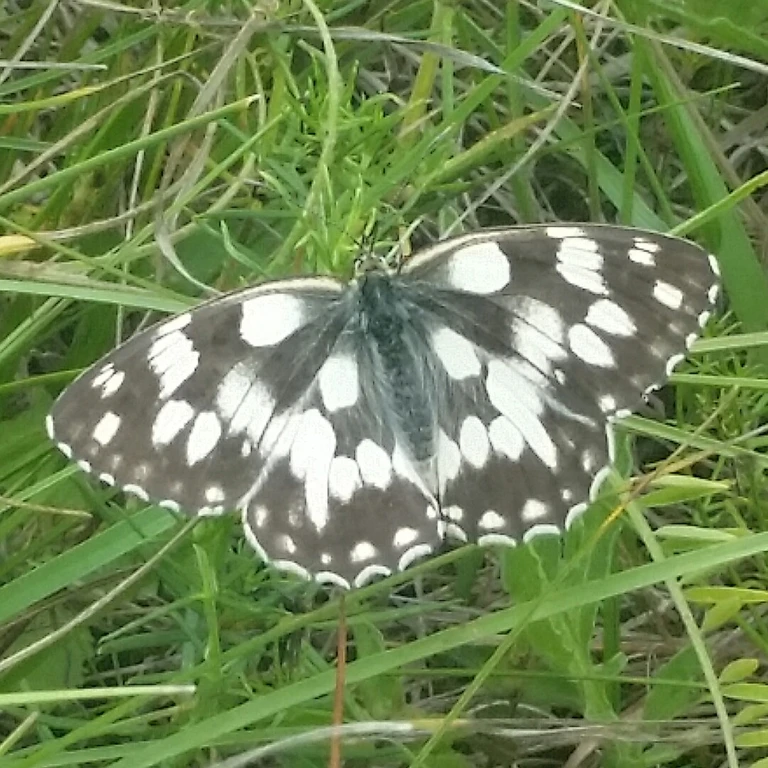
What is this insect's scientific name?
Melanargia galathea
